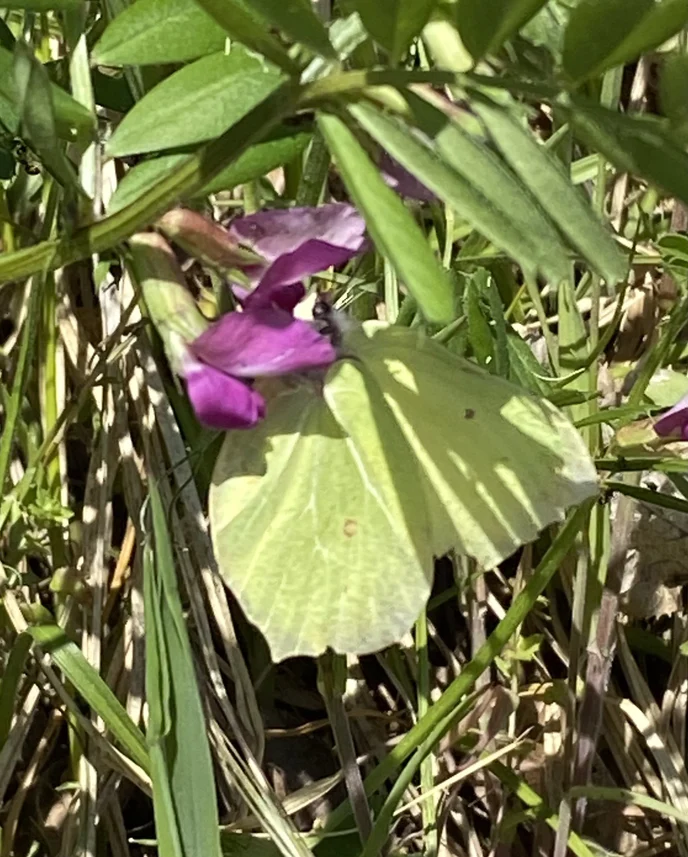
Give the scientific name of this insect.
Gonepteryx rhamni
